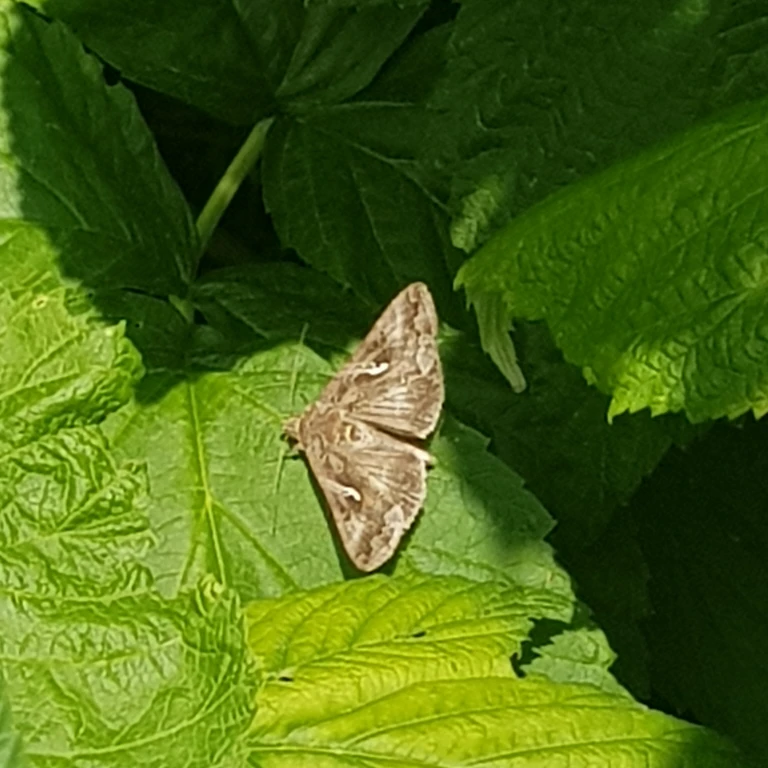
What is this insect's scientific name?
Autographa gamma
